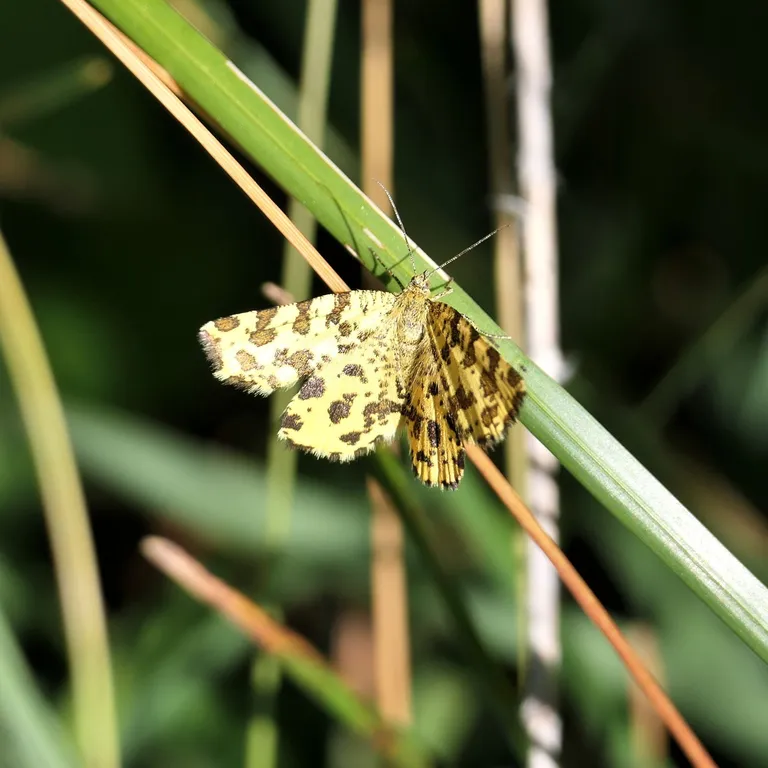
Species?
Pseudopanthera macularia
